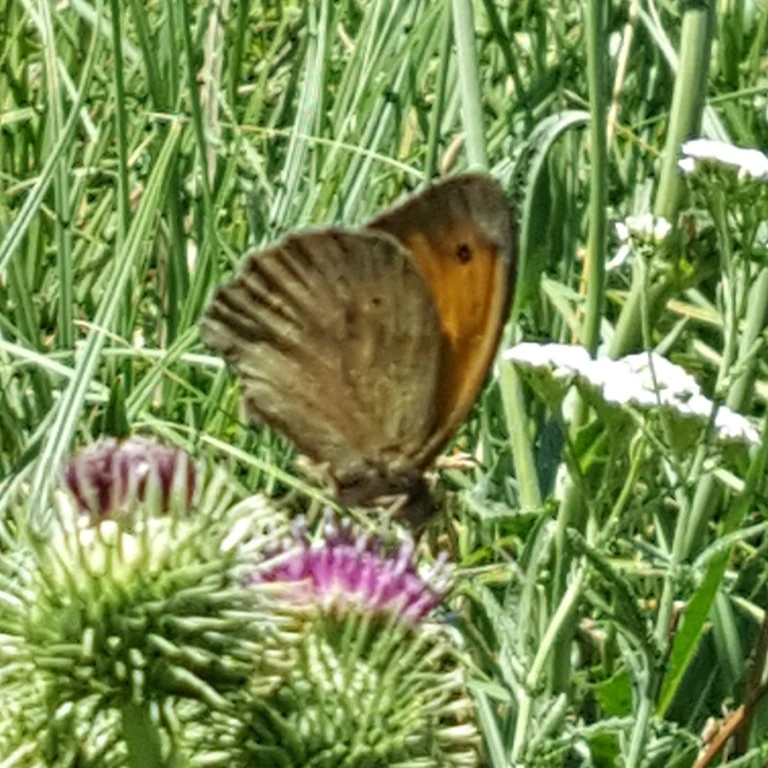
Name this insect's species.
Maniola jurtina
